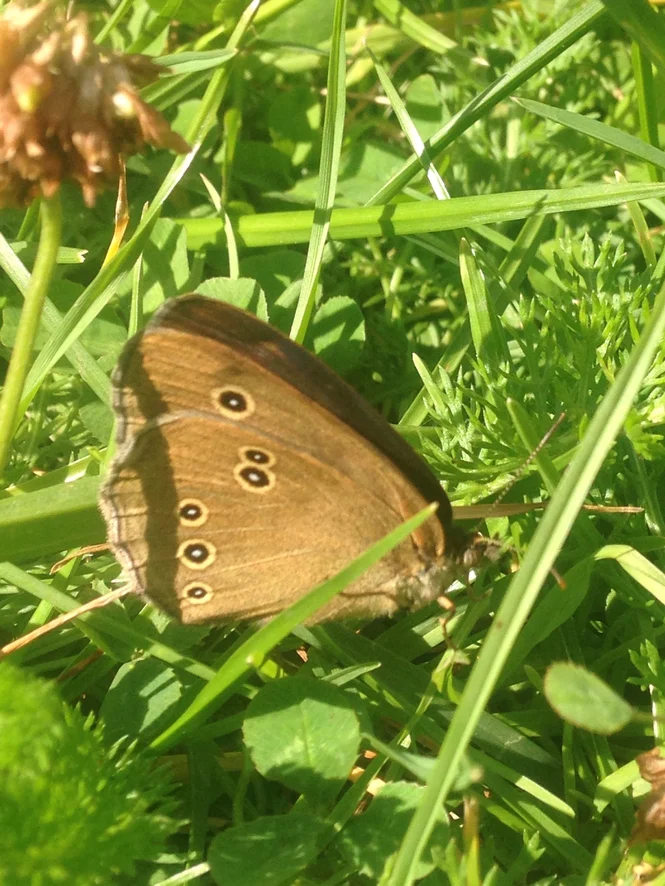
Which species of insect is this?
Aphantopus hyperantus
